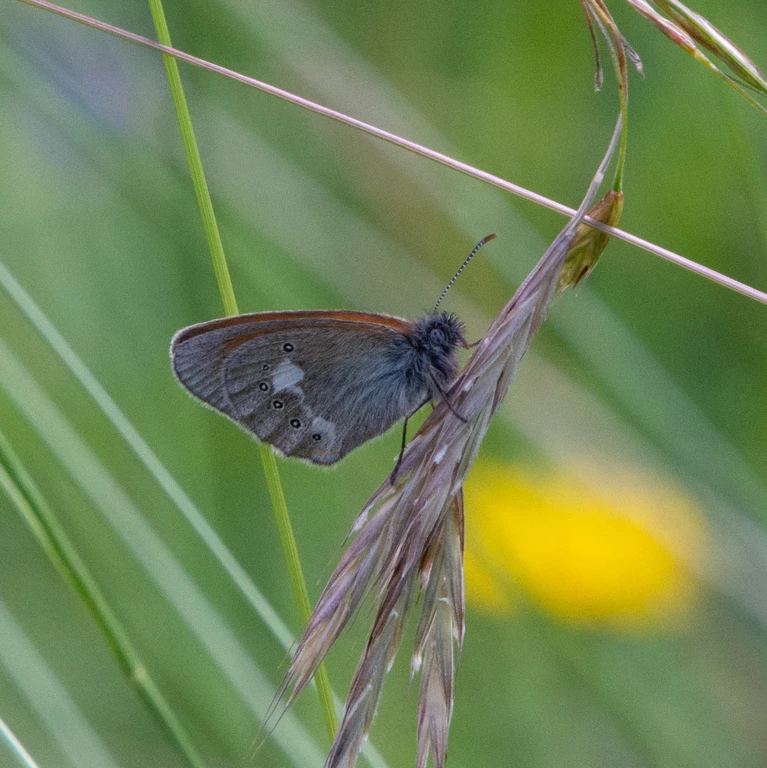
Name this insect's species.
Coenonympha glycerion (also Coenonympha iphis)
